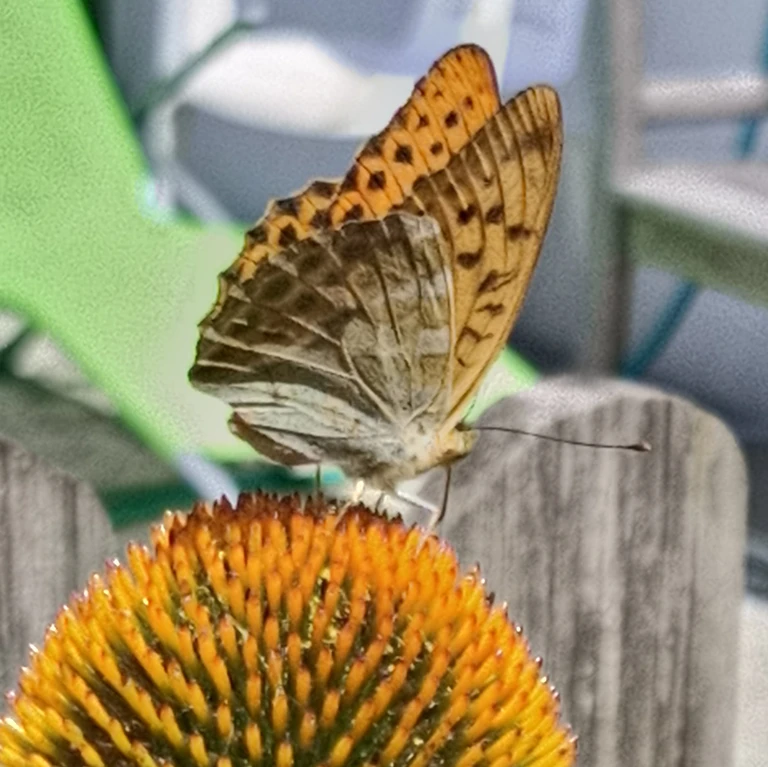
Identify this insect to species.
Argynnis paphia
